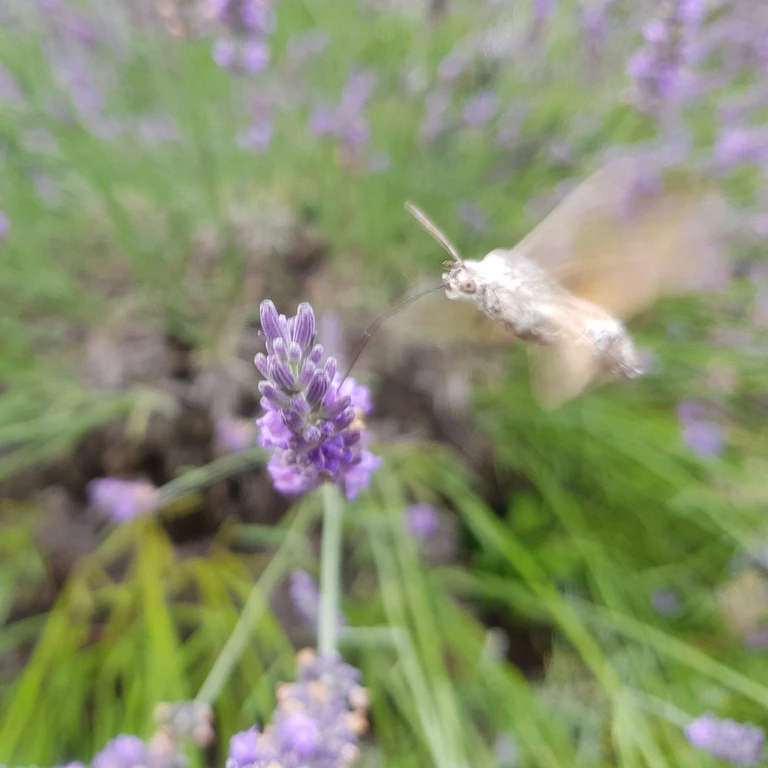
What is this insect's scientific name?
Macroglossum stellatarum
